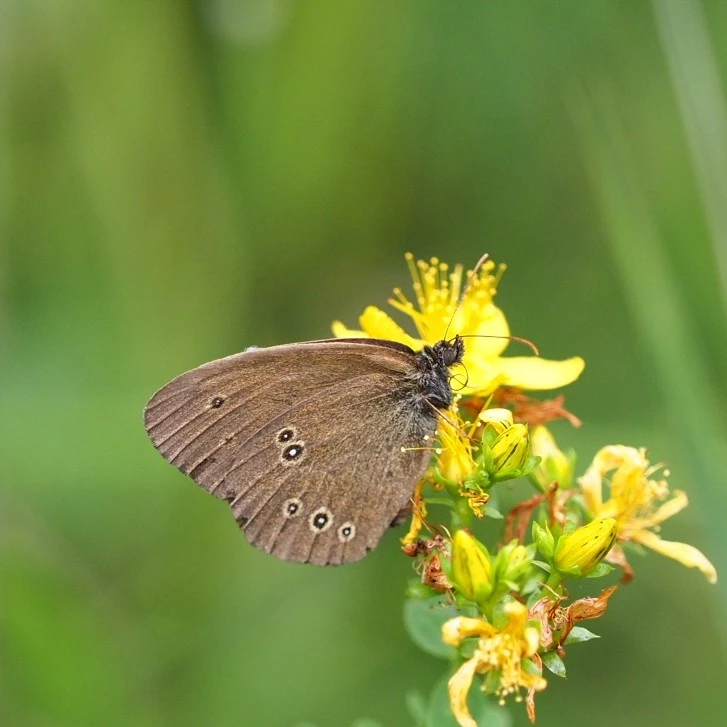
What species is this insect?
Aphantopus hyperantus
